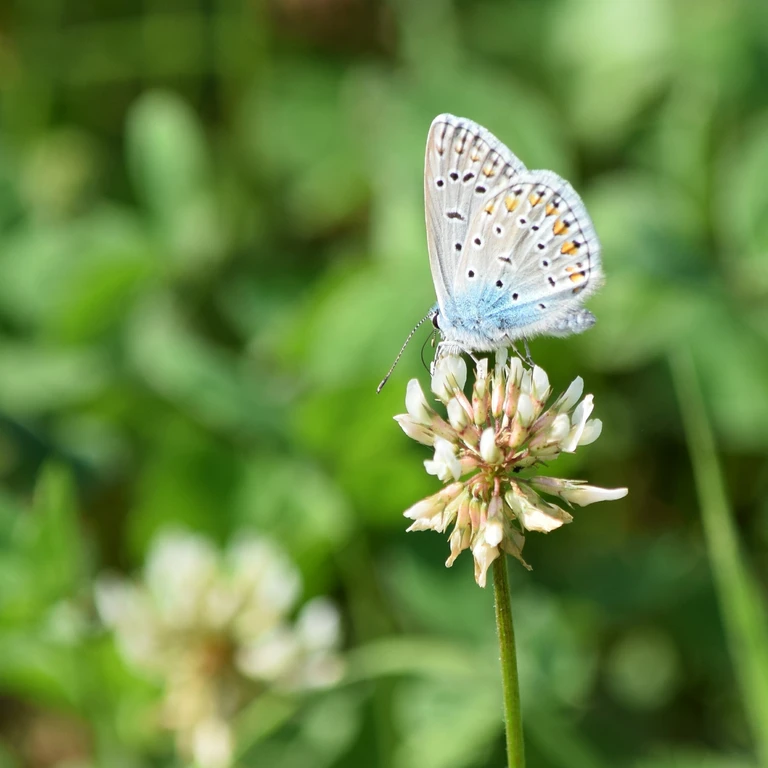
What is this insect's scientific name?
Polyommatus icarus
